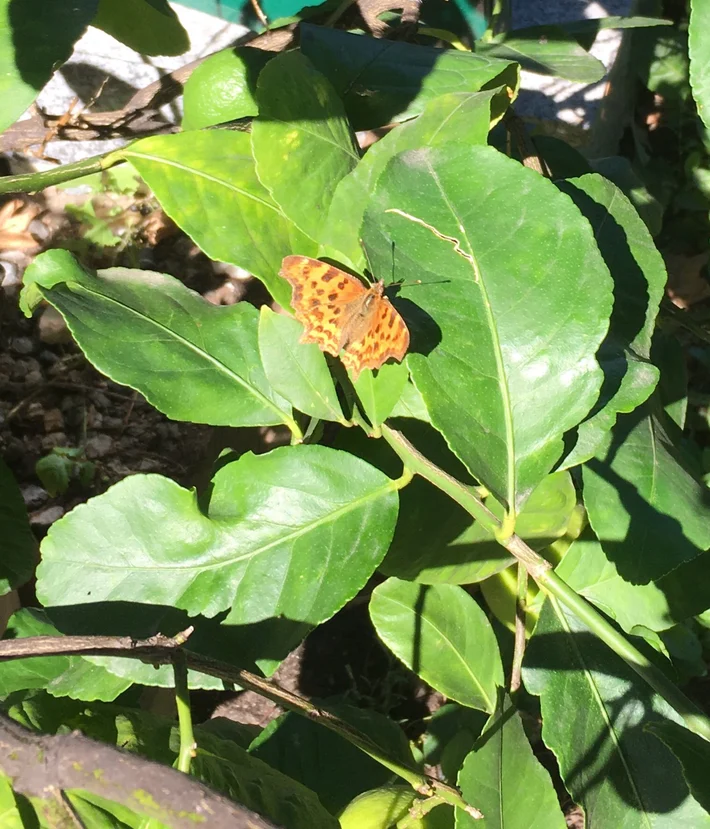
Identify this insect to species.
Polygonia c-album
